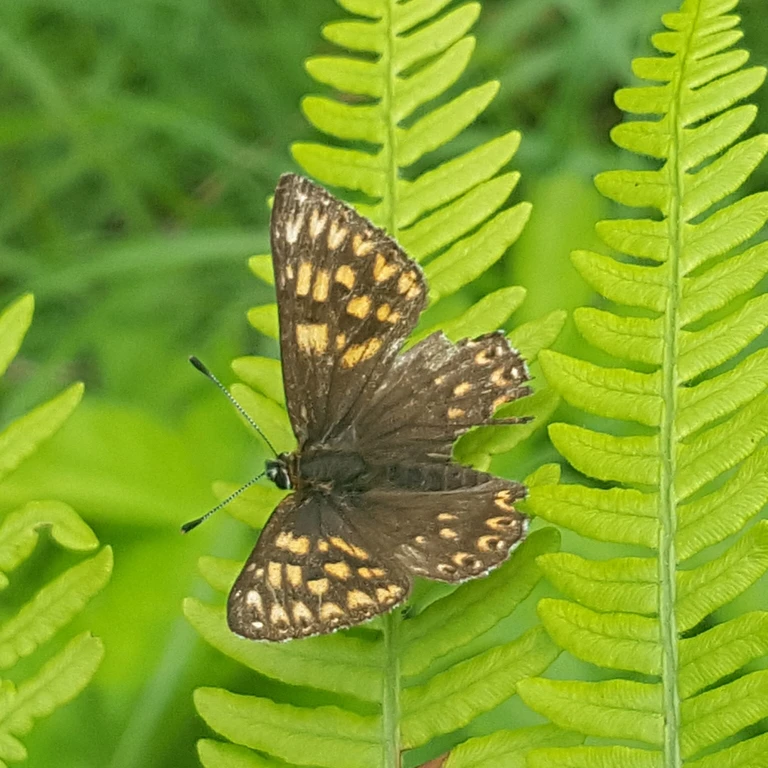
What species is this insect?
Hamearis lucina
